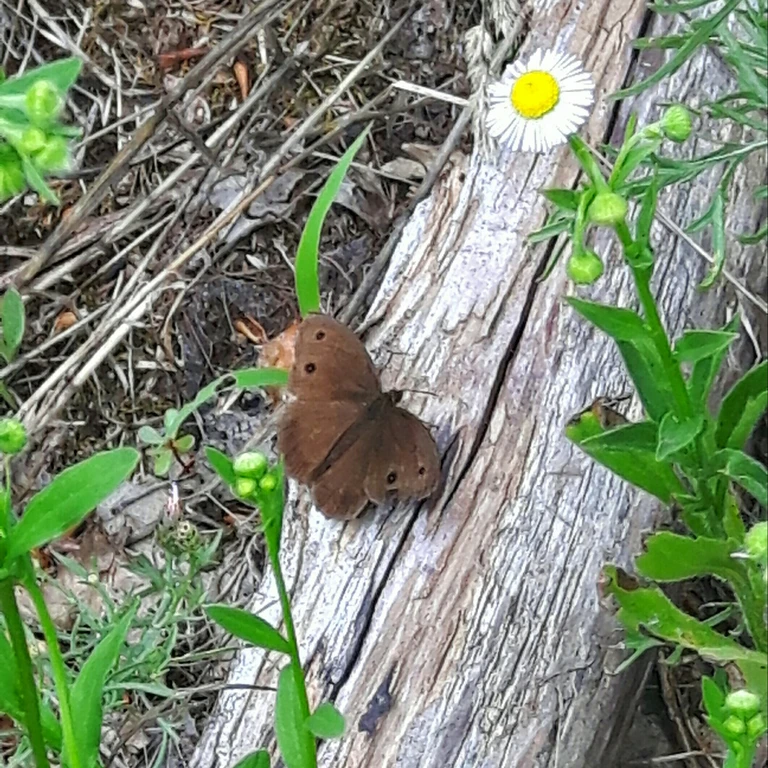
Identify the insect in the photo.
Minois dryas
